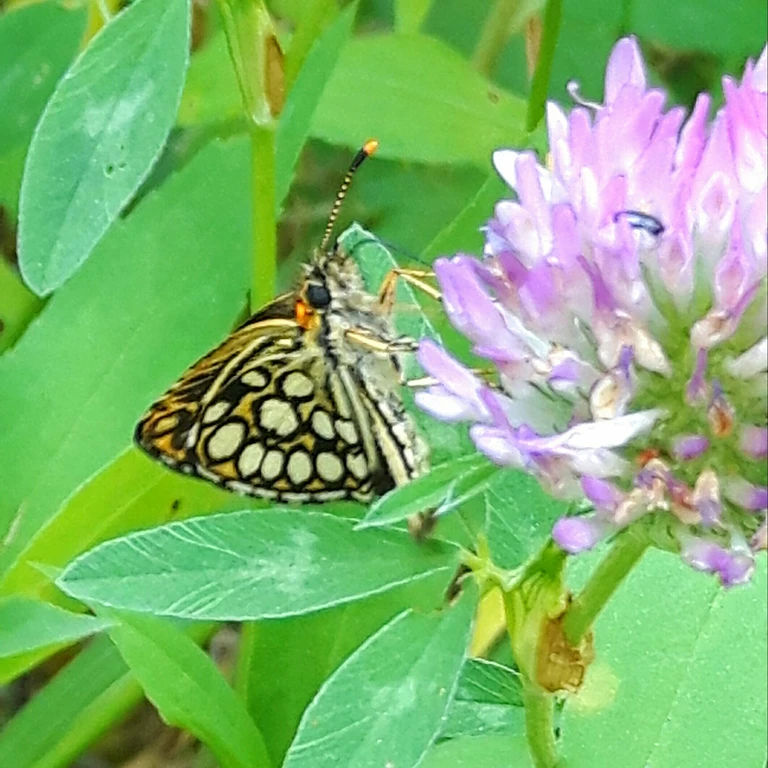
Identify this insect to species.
Heteropterus morpheus
